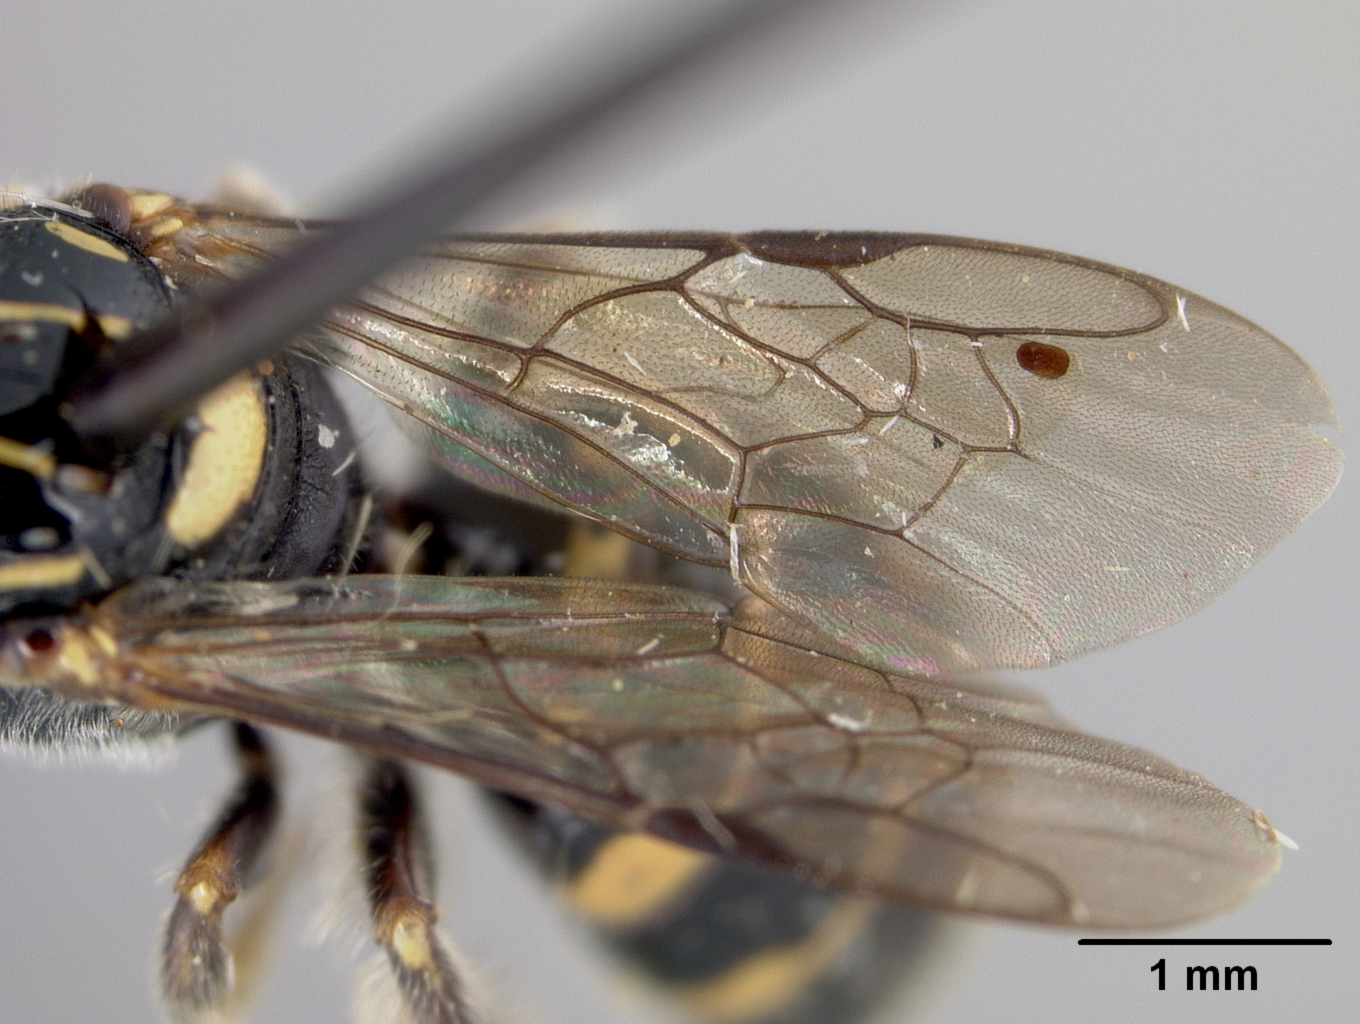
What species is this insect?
Ceratina corbetti
